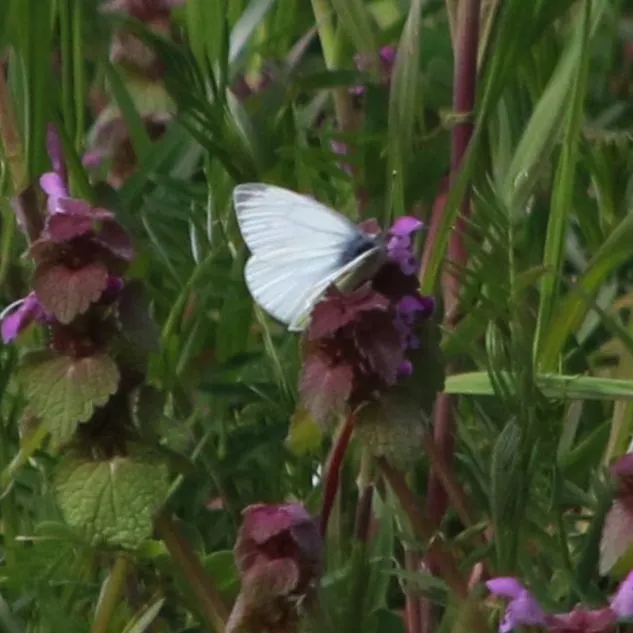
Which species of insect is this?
Pieris napi
